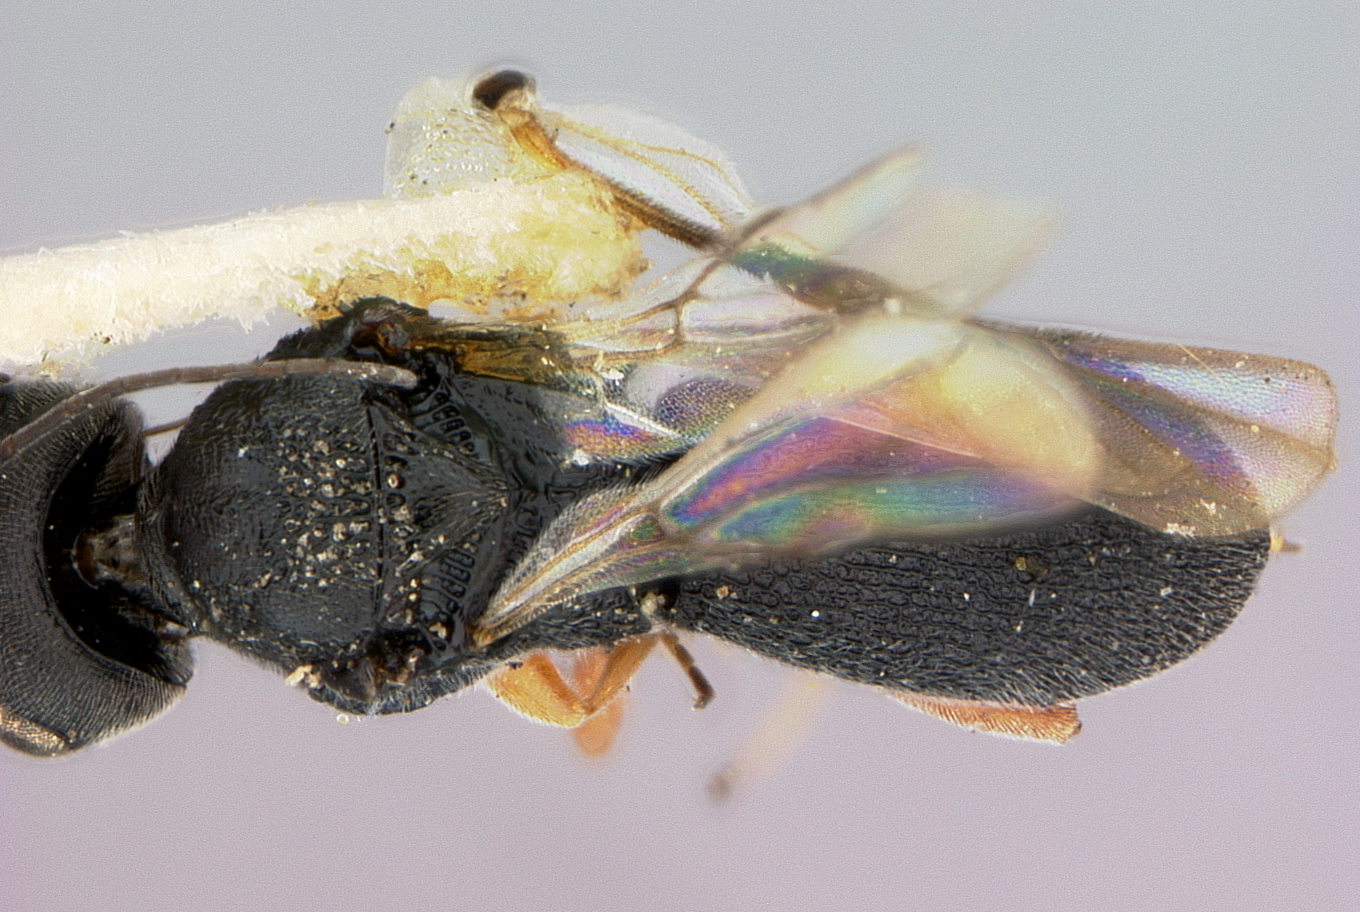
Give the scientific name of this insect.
Chelonus improcerus
